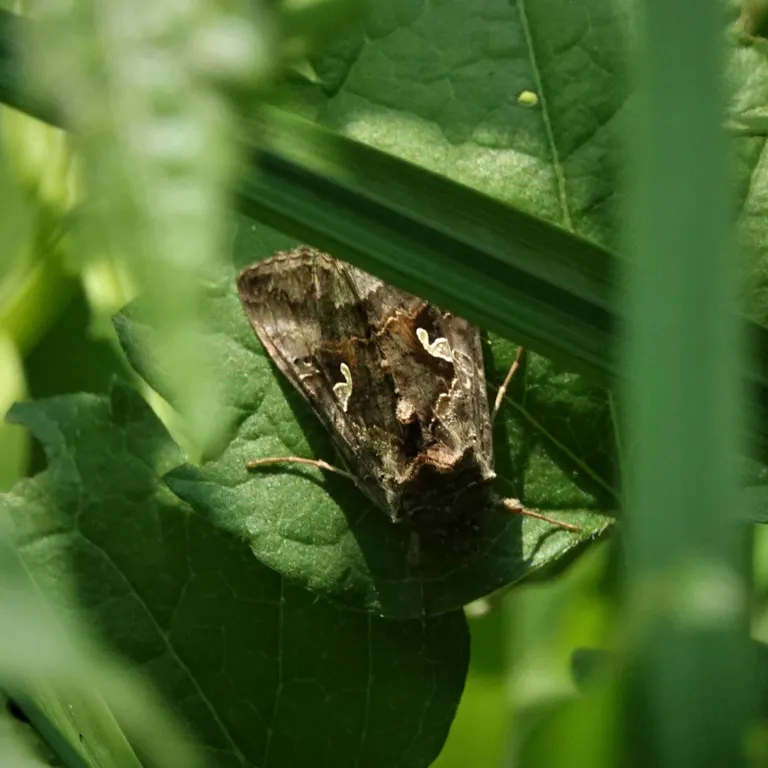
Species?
Autographa gamma
